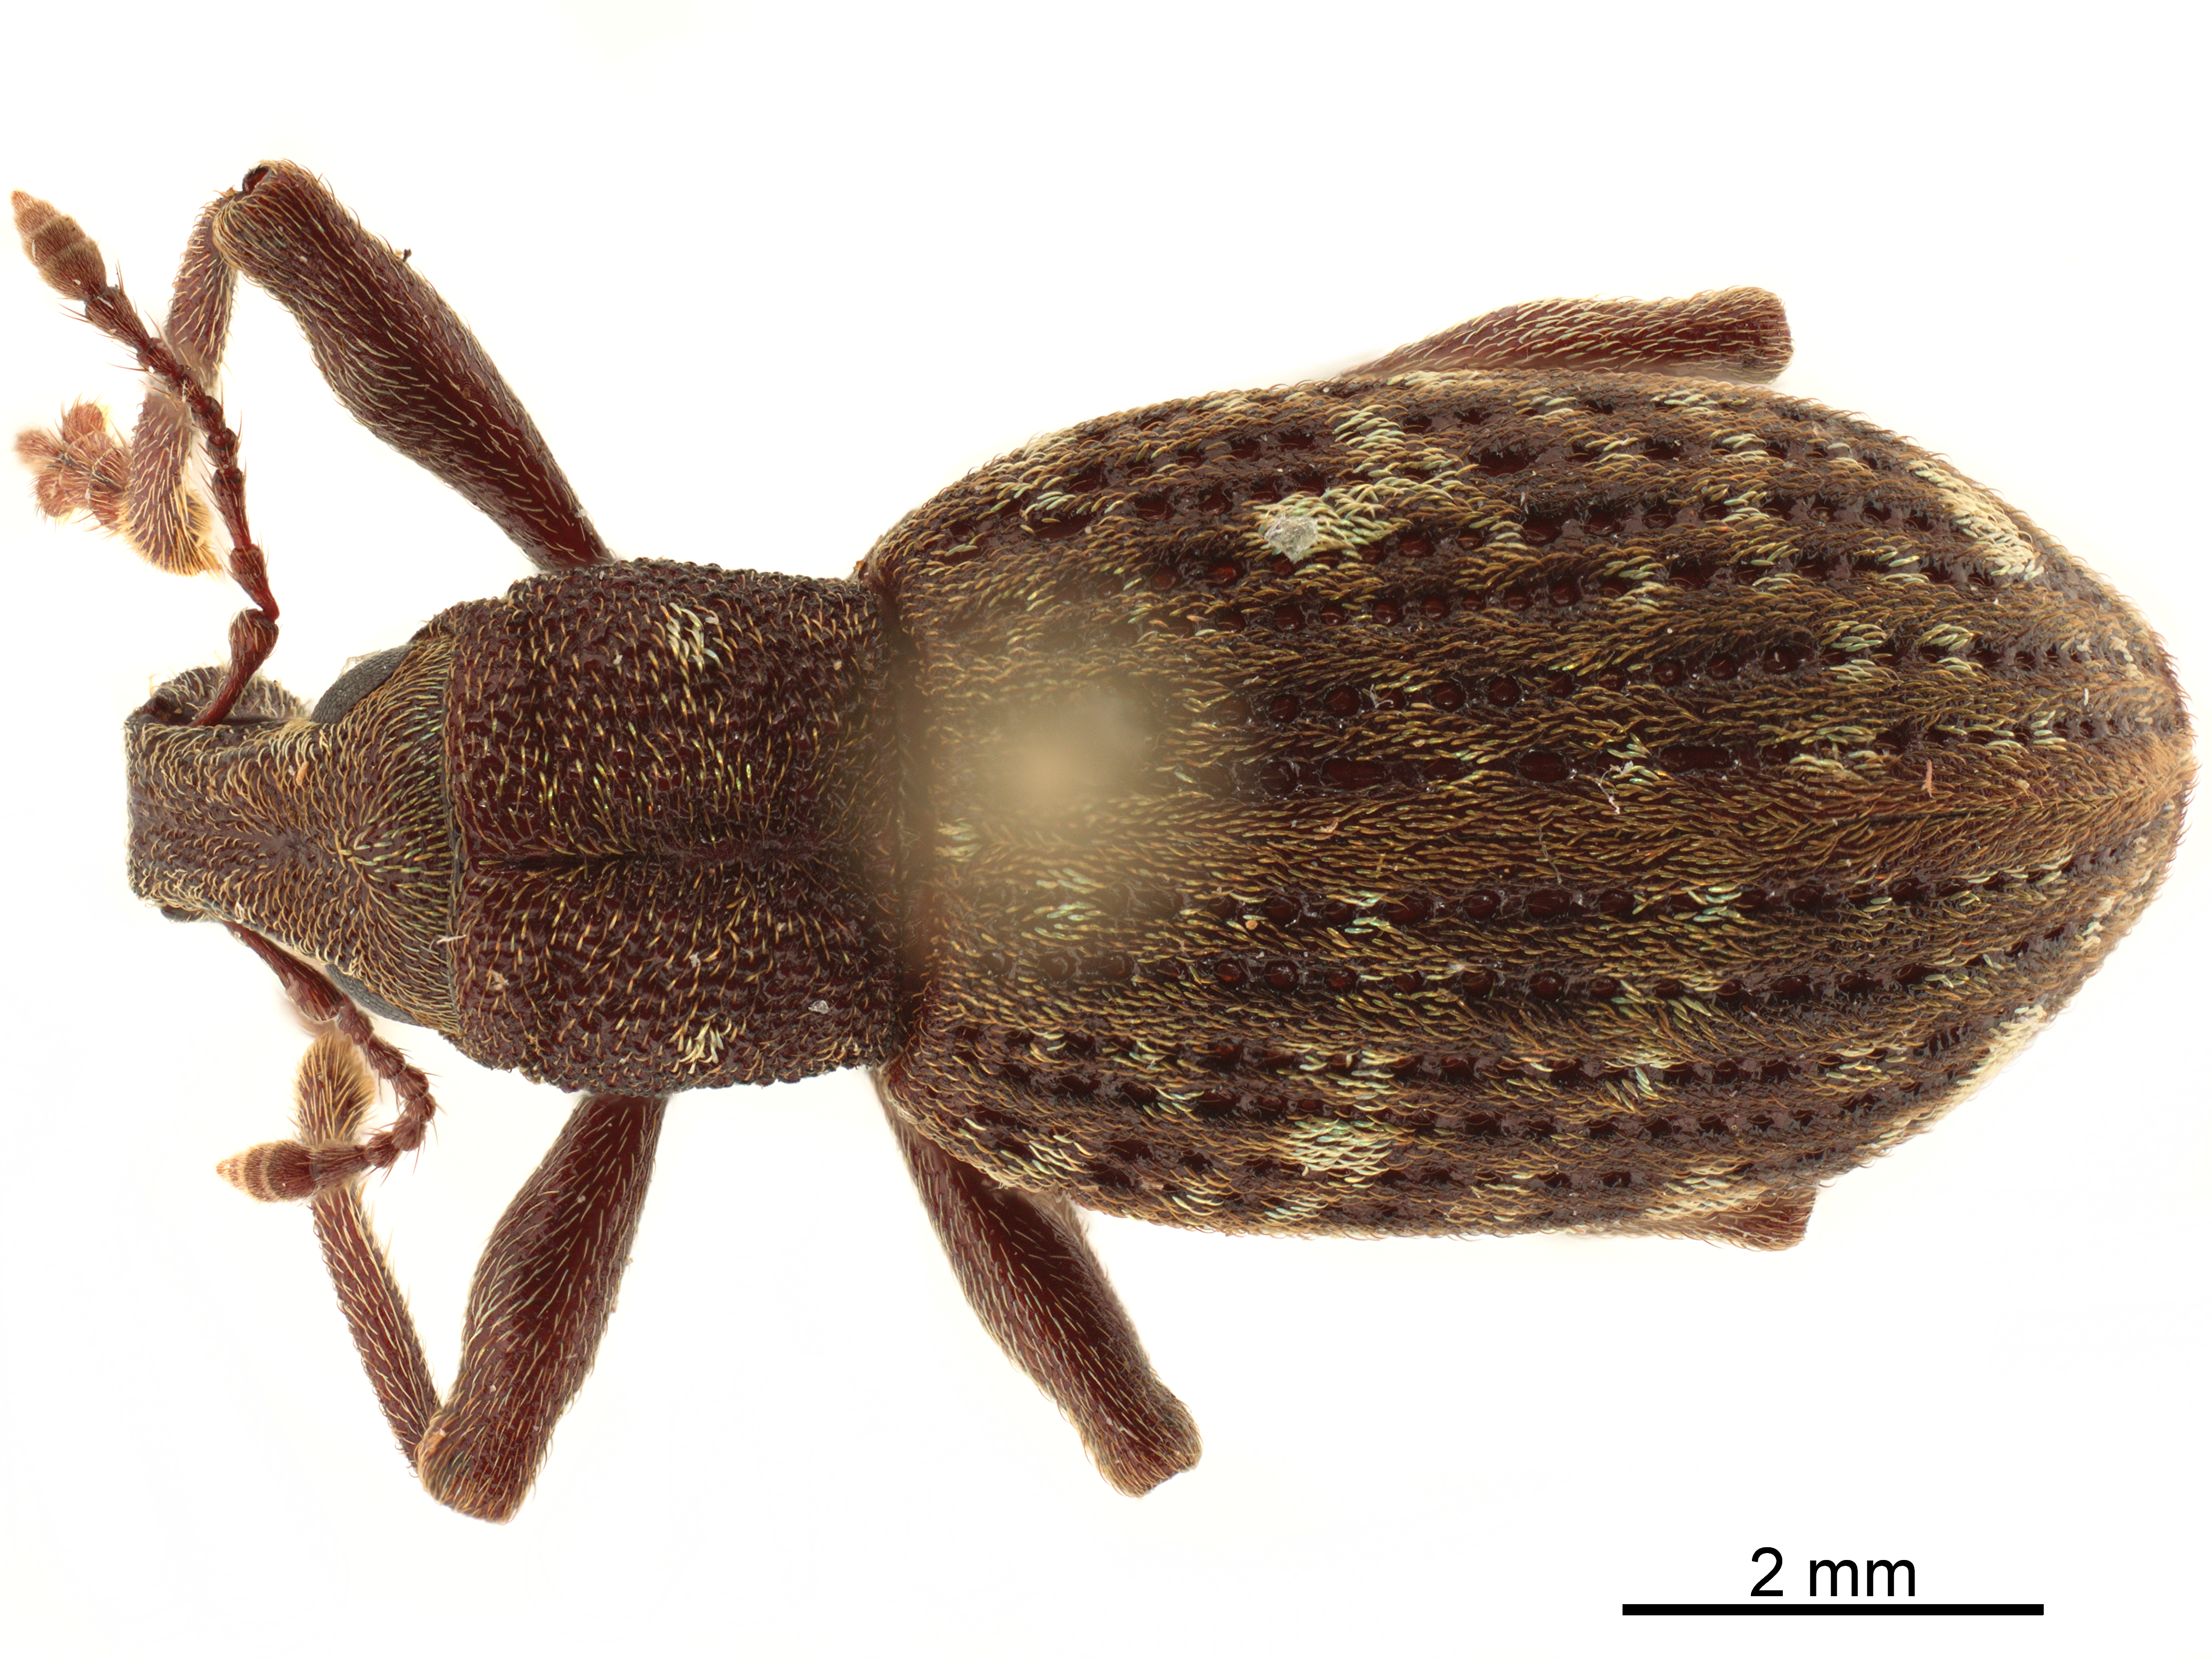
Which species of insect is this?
Plinthodes foveirostris
